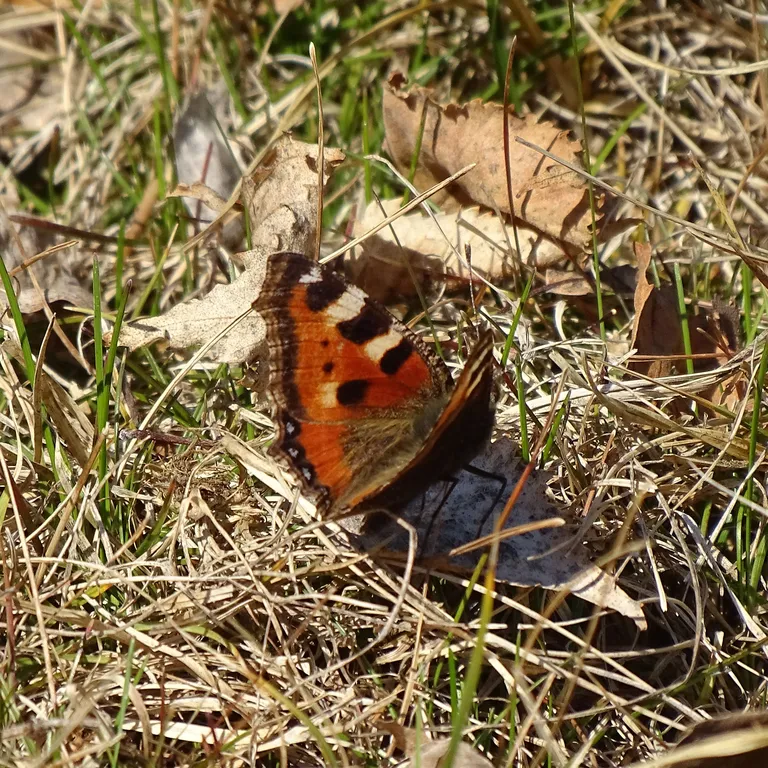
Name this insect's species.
Aglais urticae
